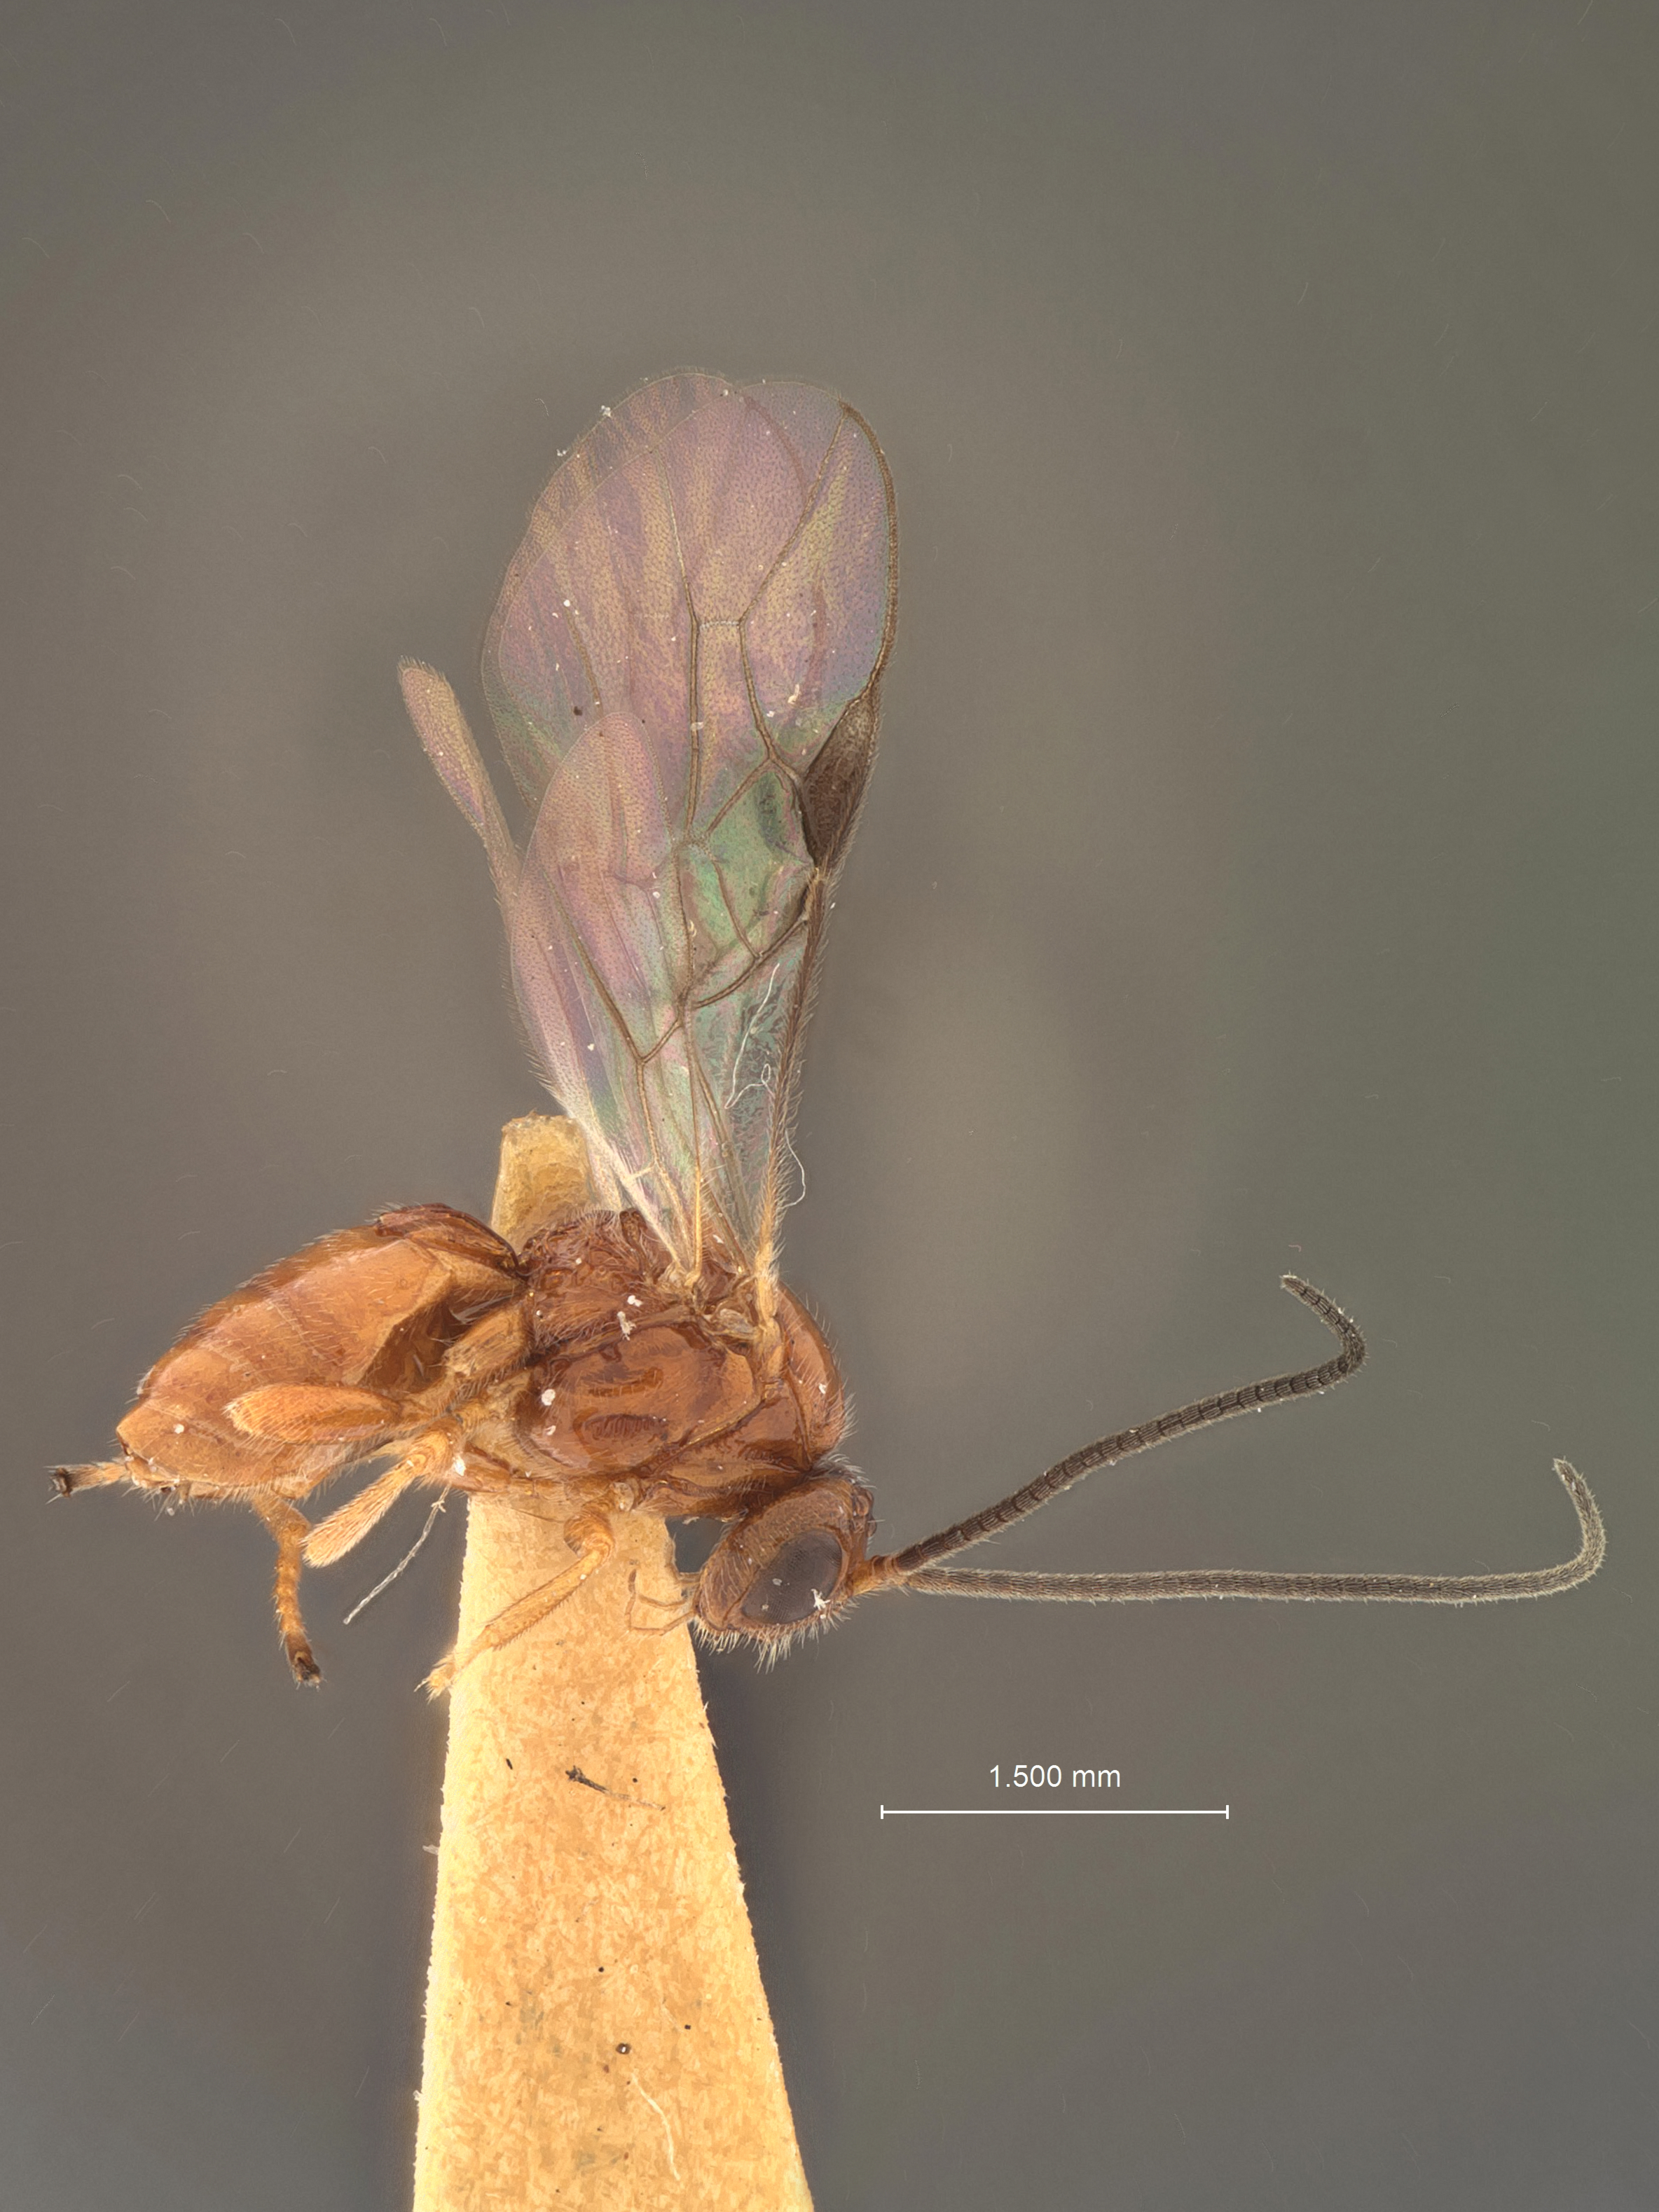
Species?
Opius rosicola
